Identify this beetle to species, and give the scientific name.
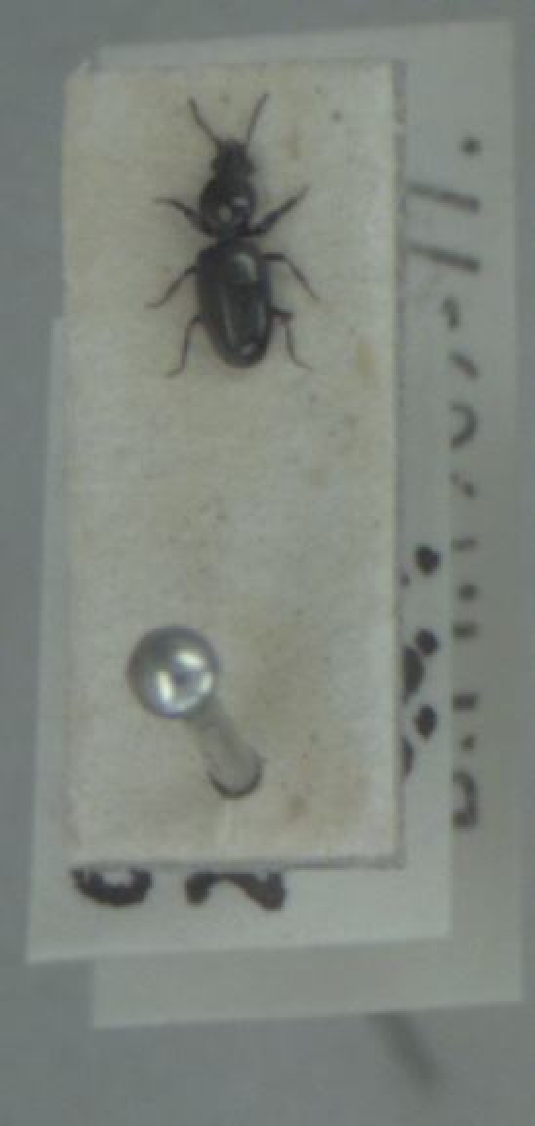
Dyschirius aeneus
